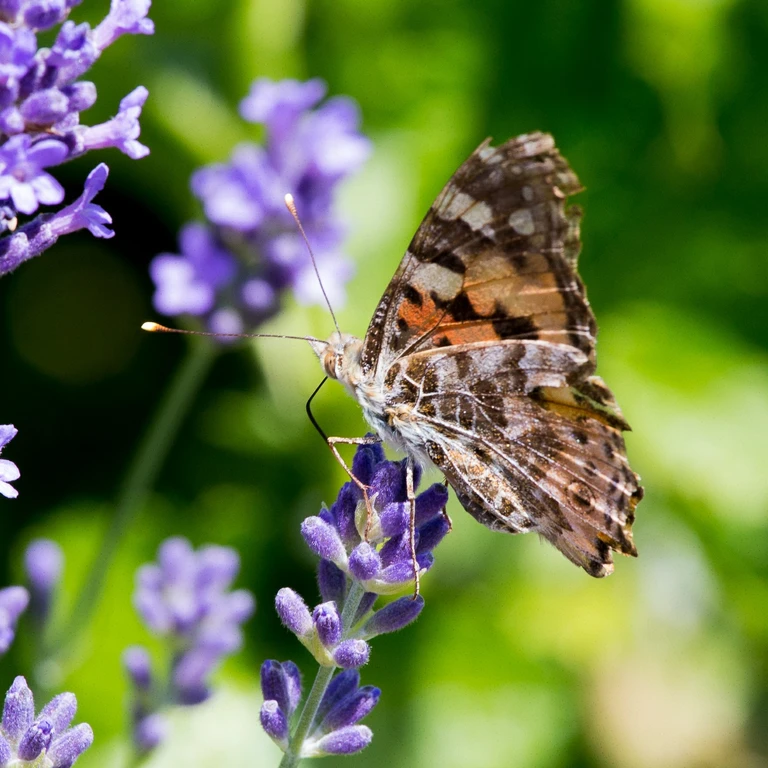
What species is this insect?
Vanessa cardui
